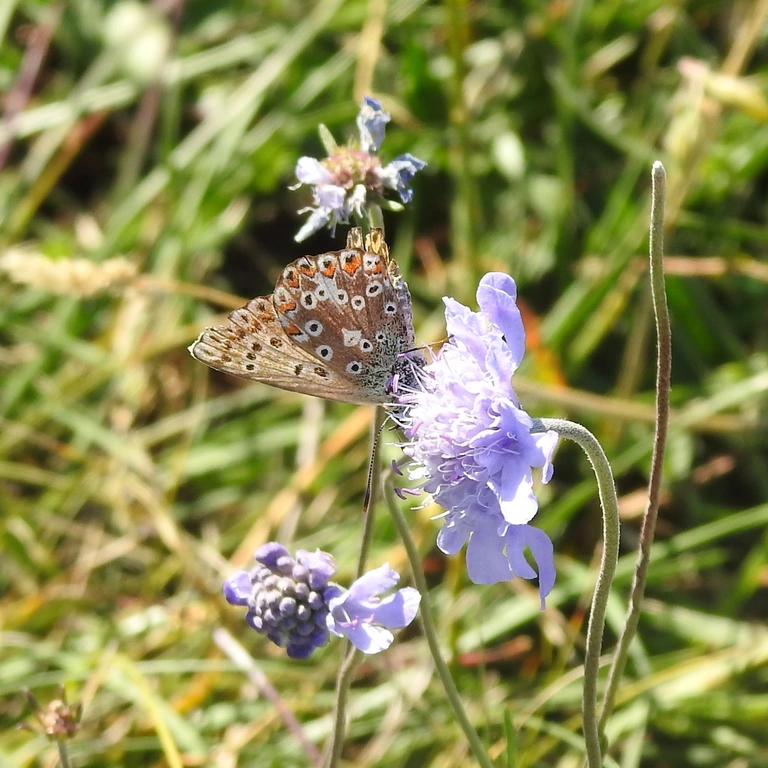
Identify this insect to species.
Lysandra coridon
